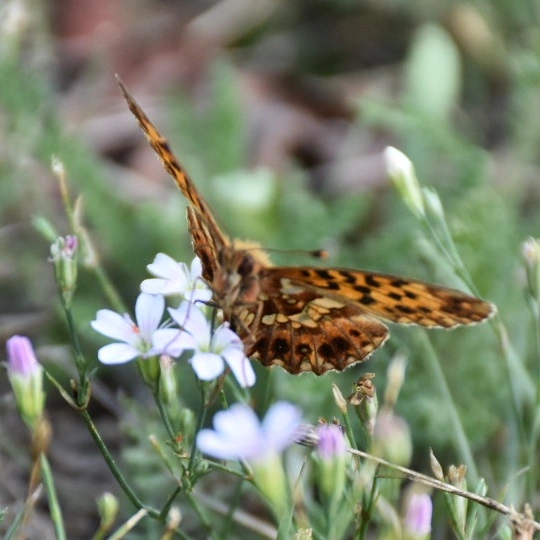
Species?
Boloria dia
